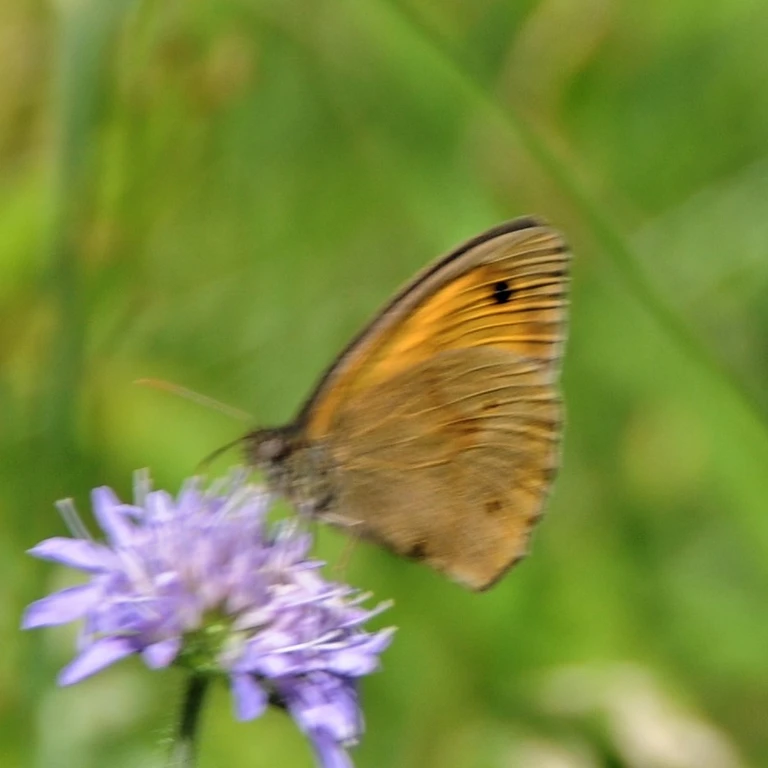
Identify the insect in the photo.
Maniola jurtina
